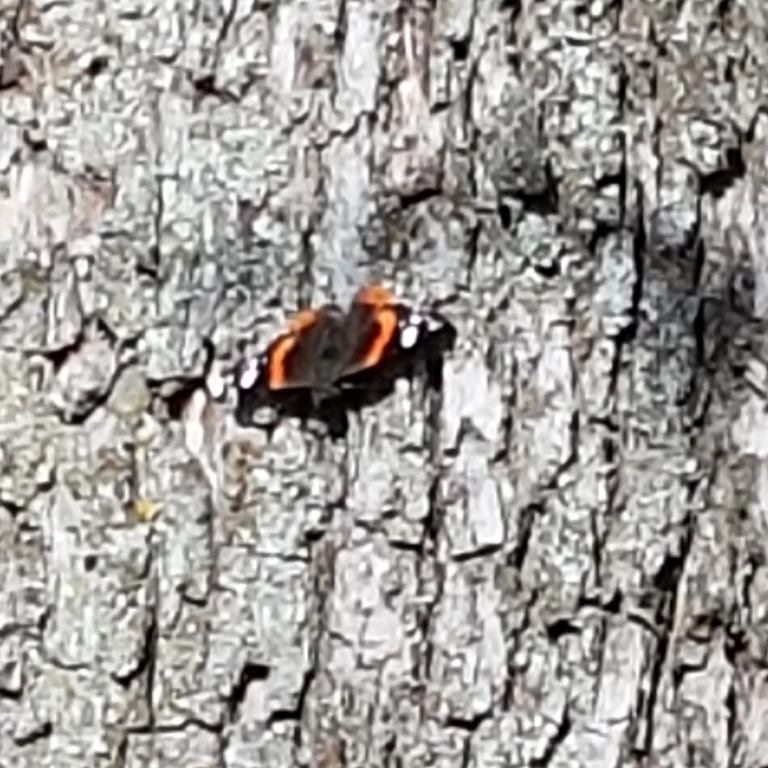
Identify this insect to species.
Vanessa atalanta
